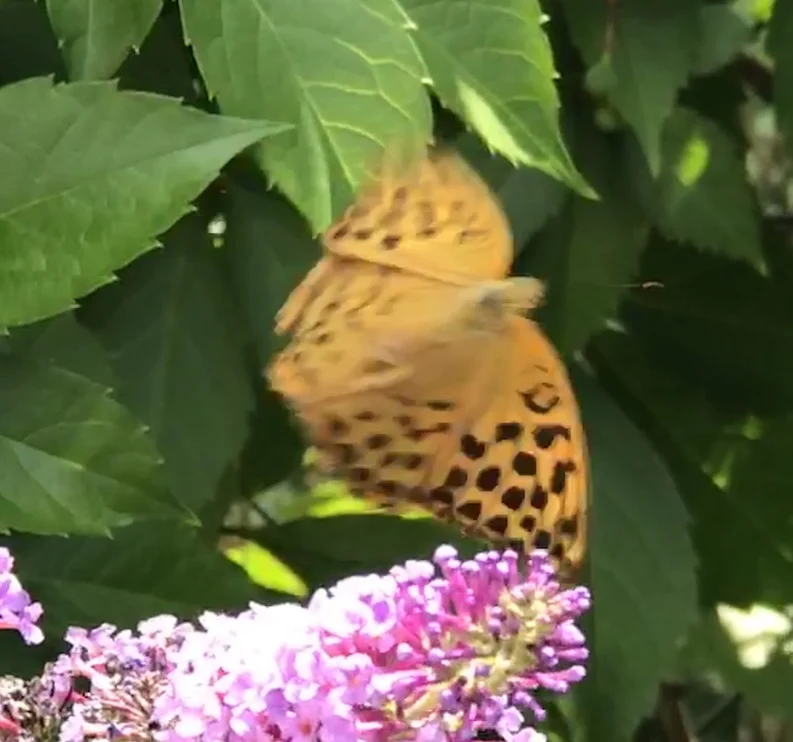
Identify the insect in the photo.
Argynnis paphia
